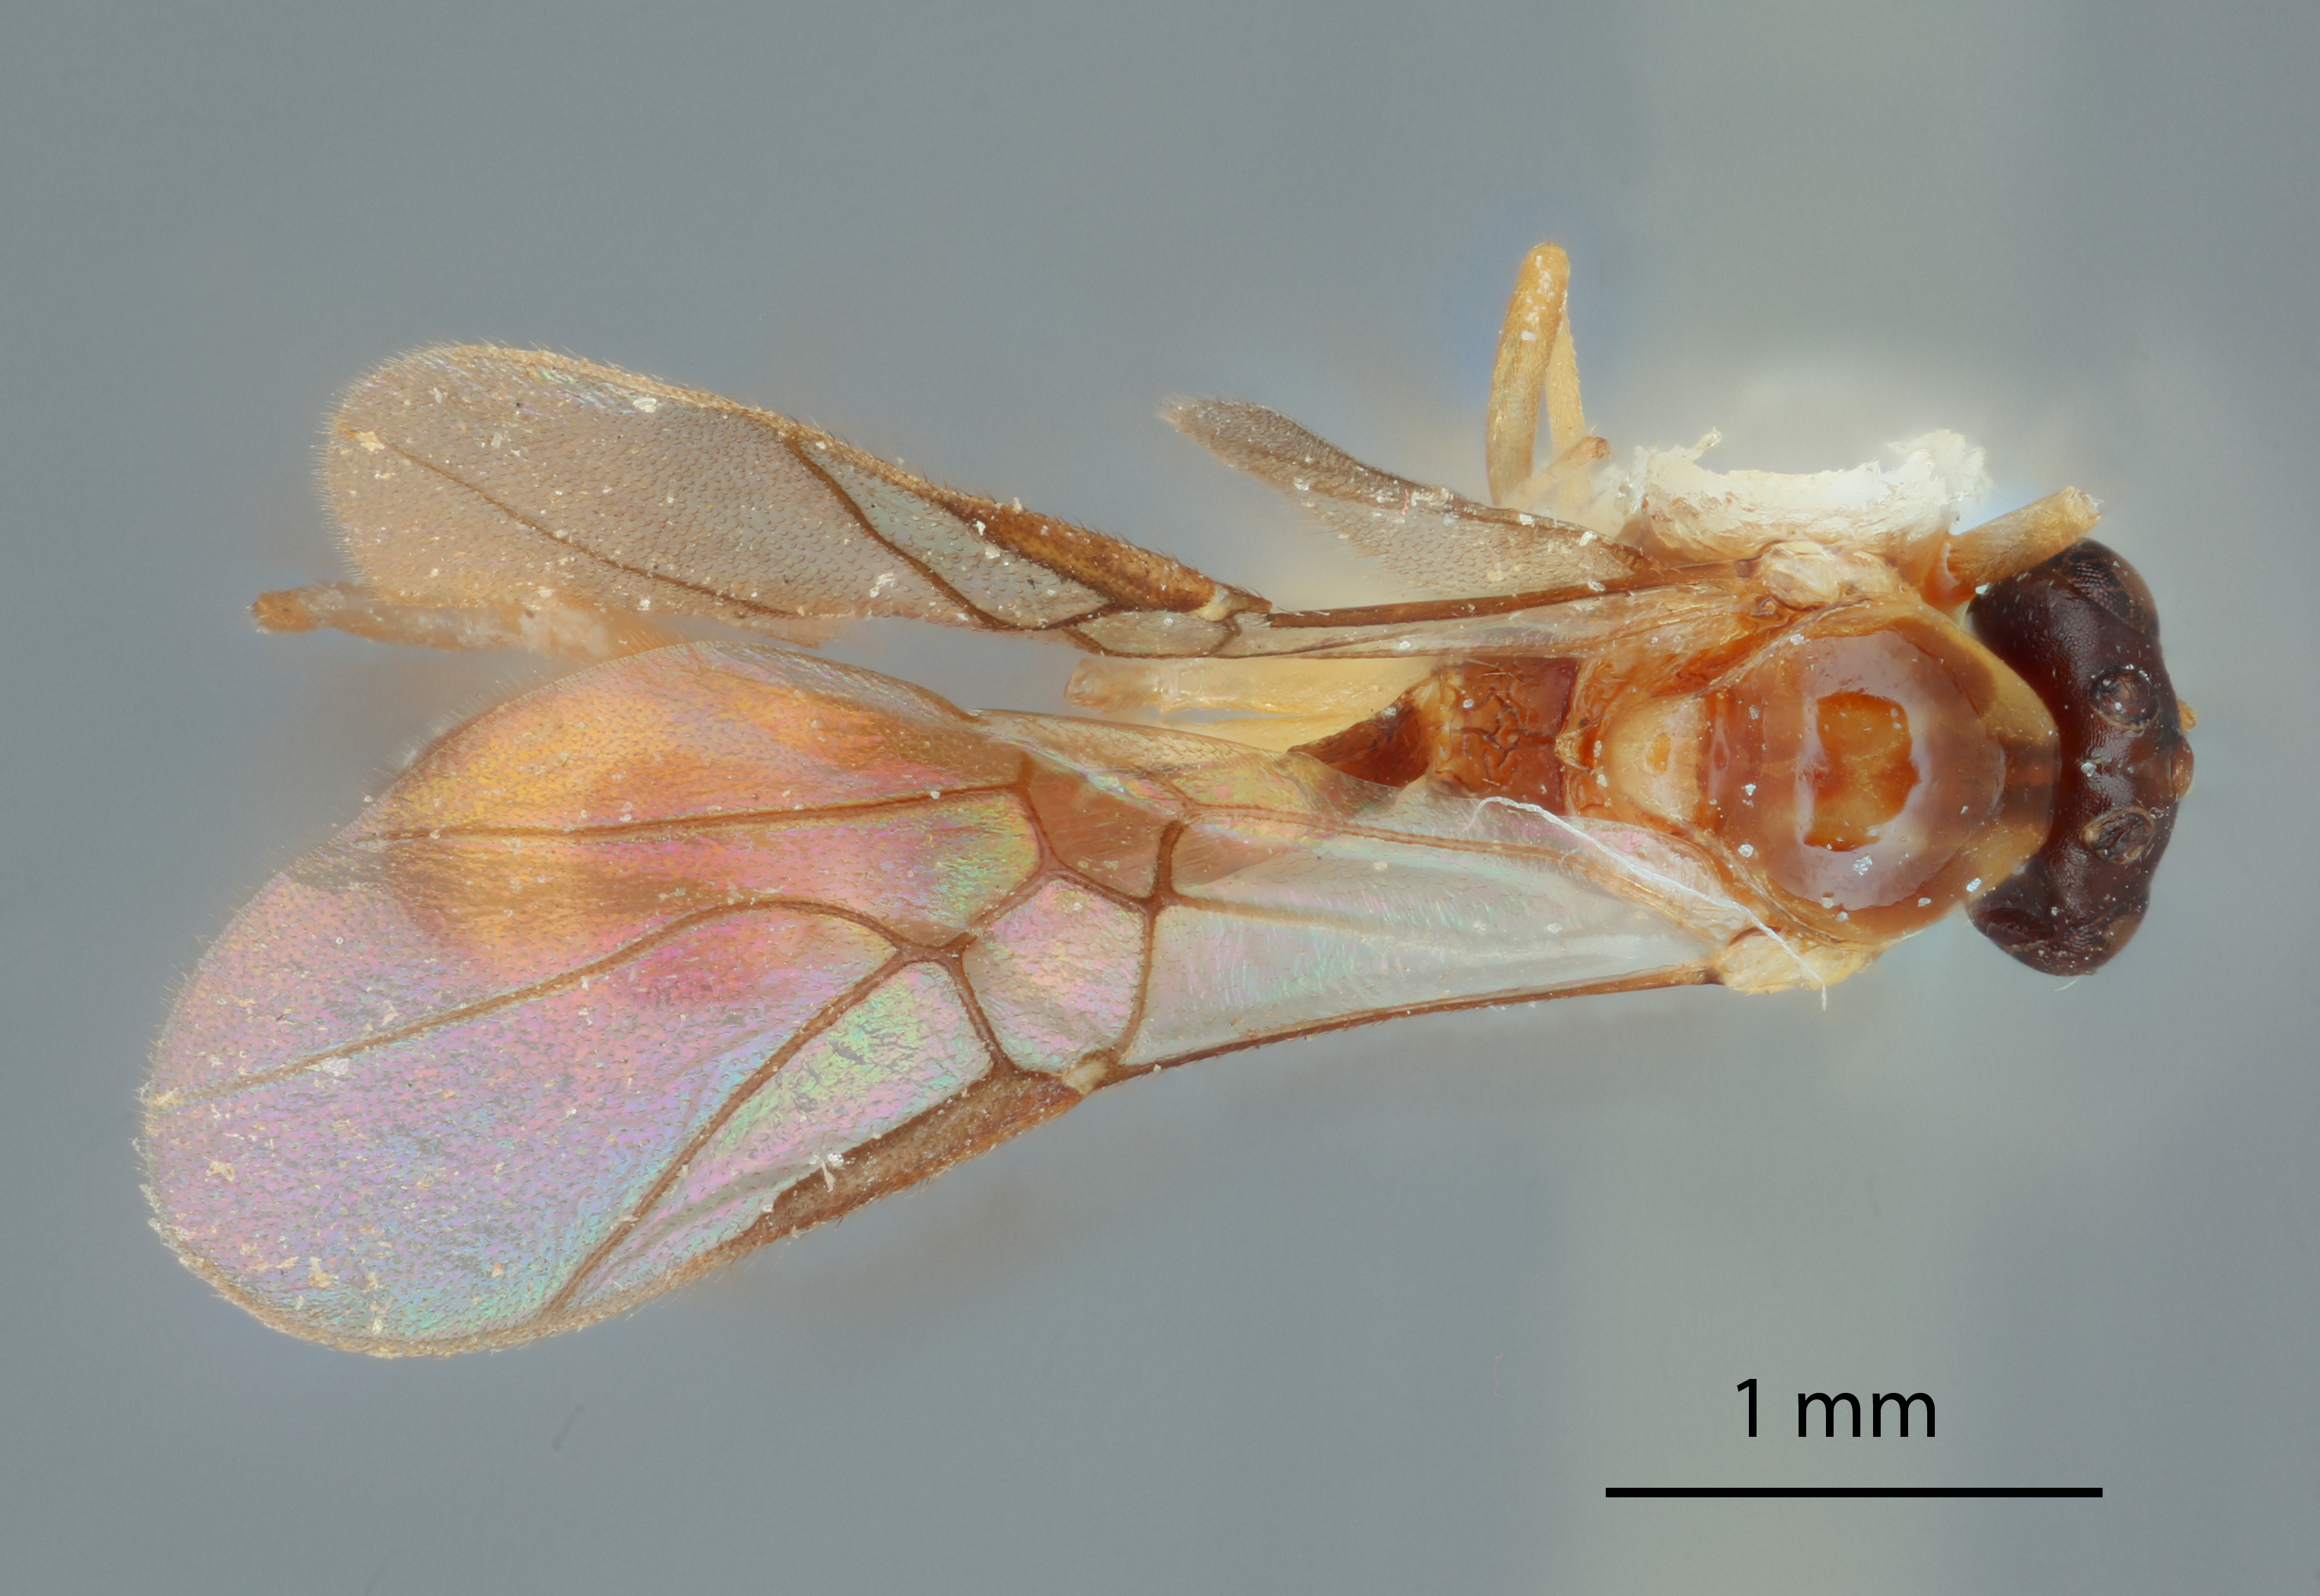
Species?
Eupachylloma flaviciacta
